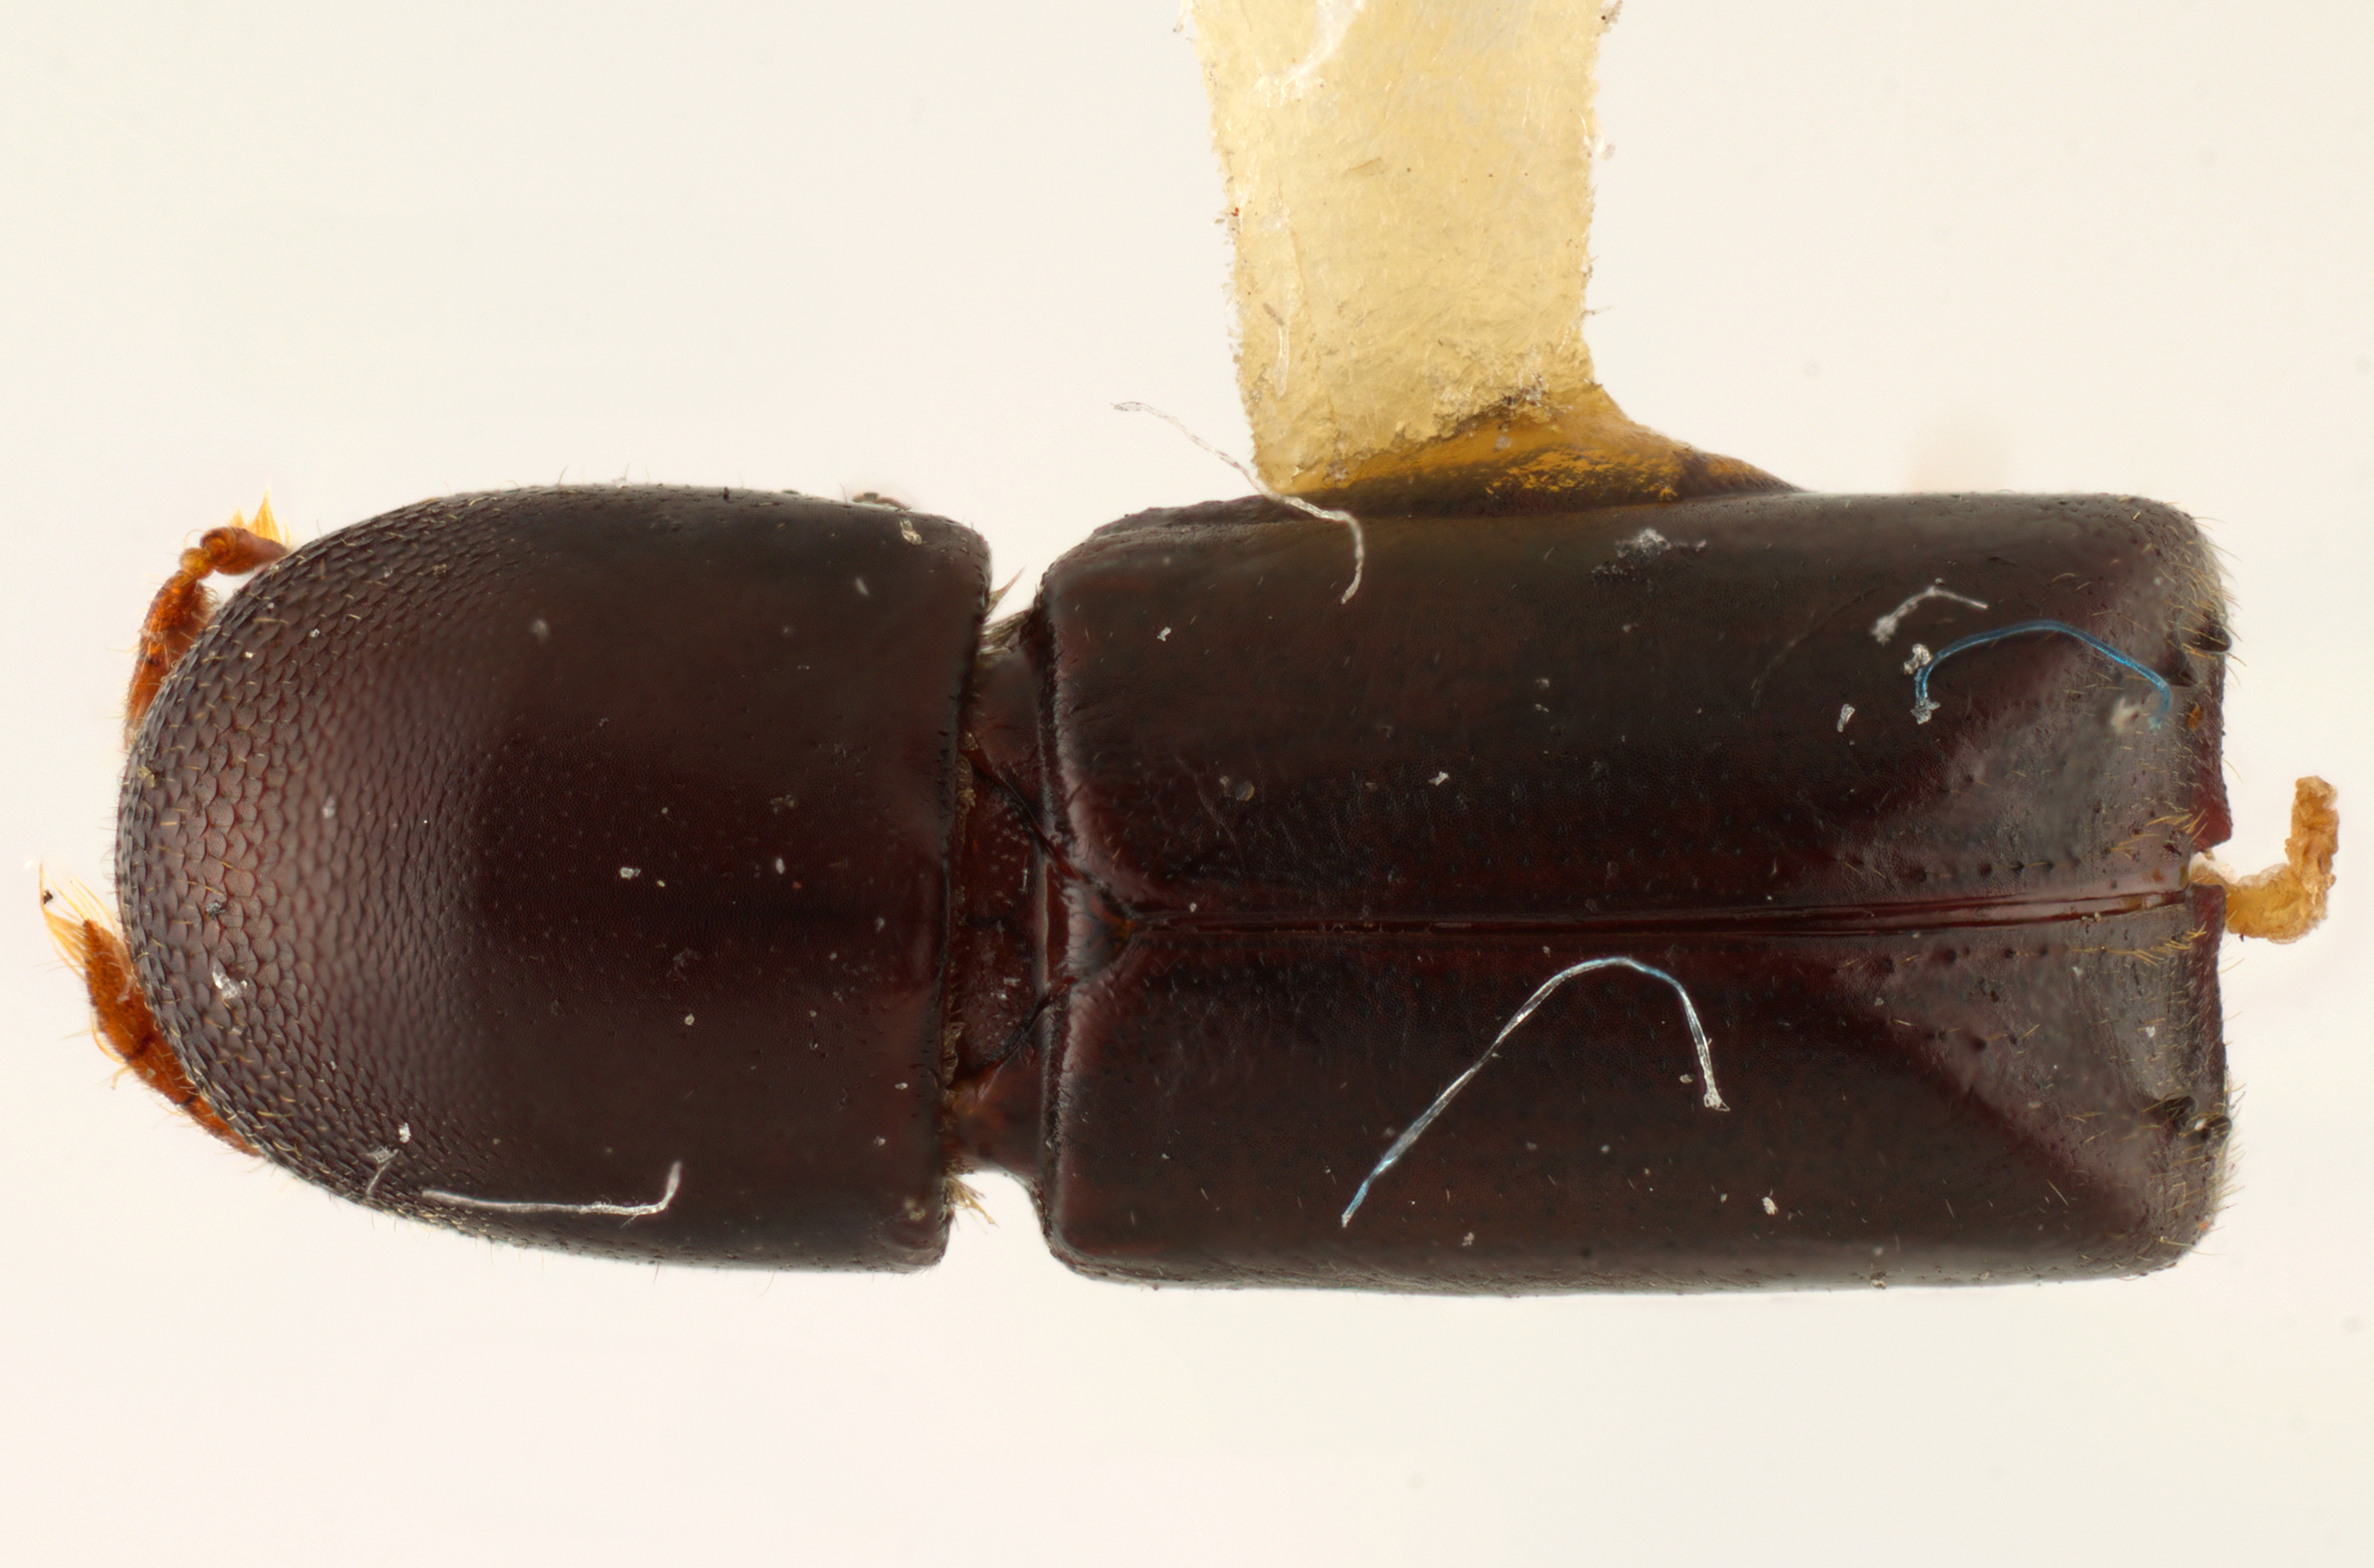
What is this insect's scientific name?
Metacorthylus subtruncatus
